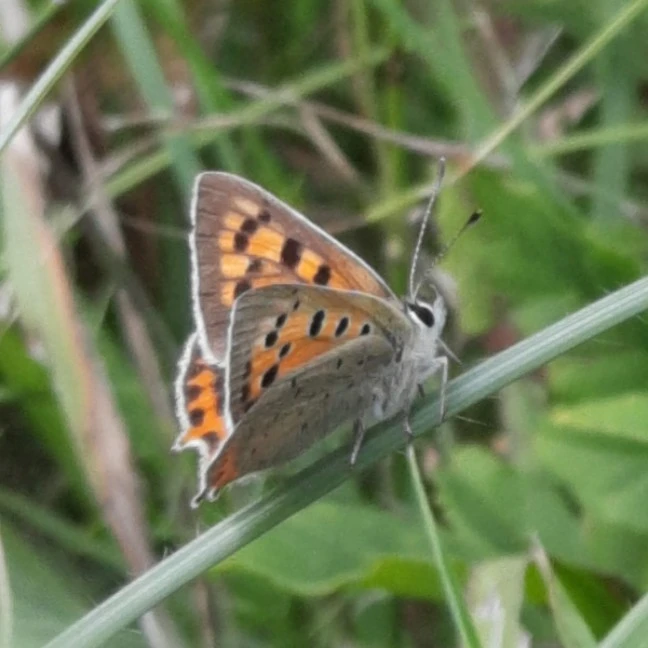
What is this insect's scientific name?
Lycaena phlaeas
